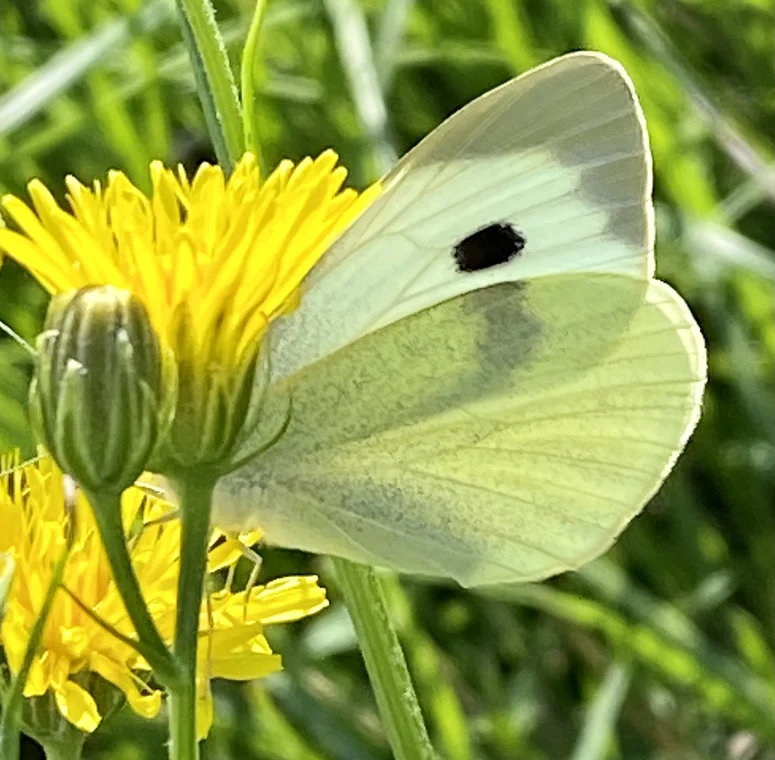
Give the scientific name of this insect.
Pieris brassicae
